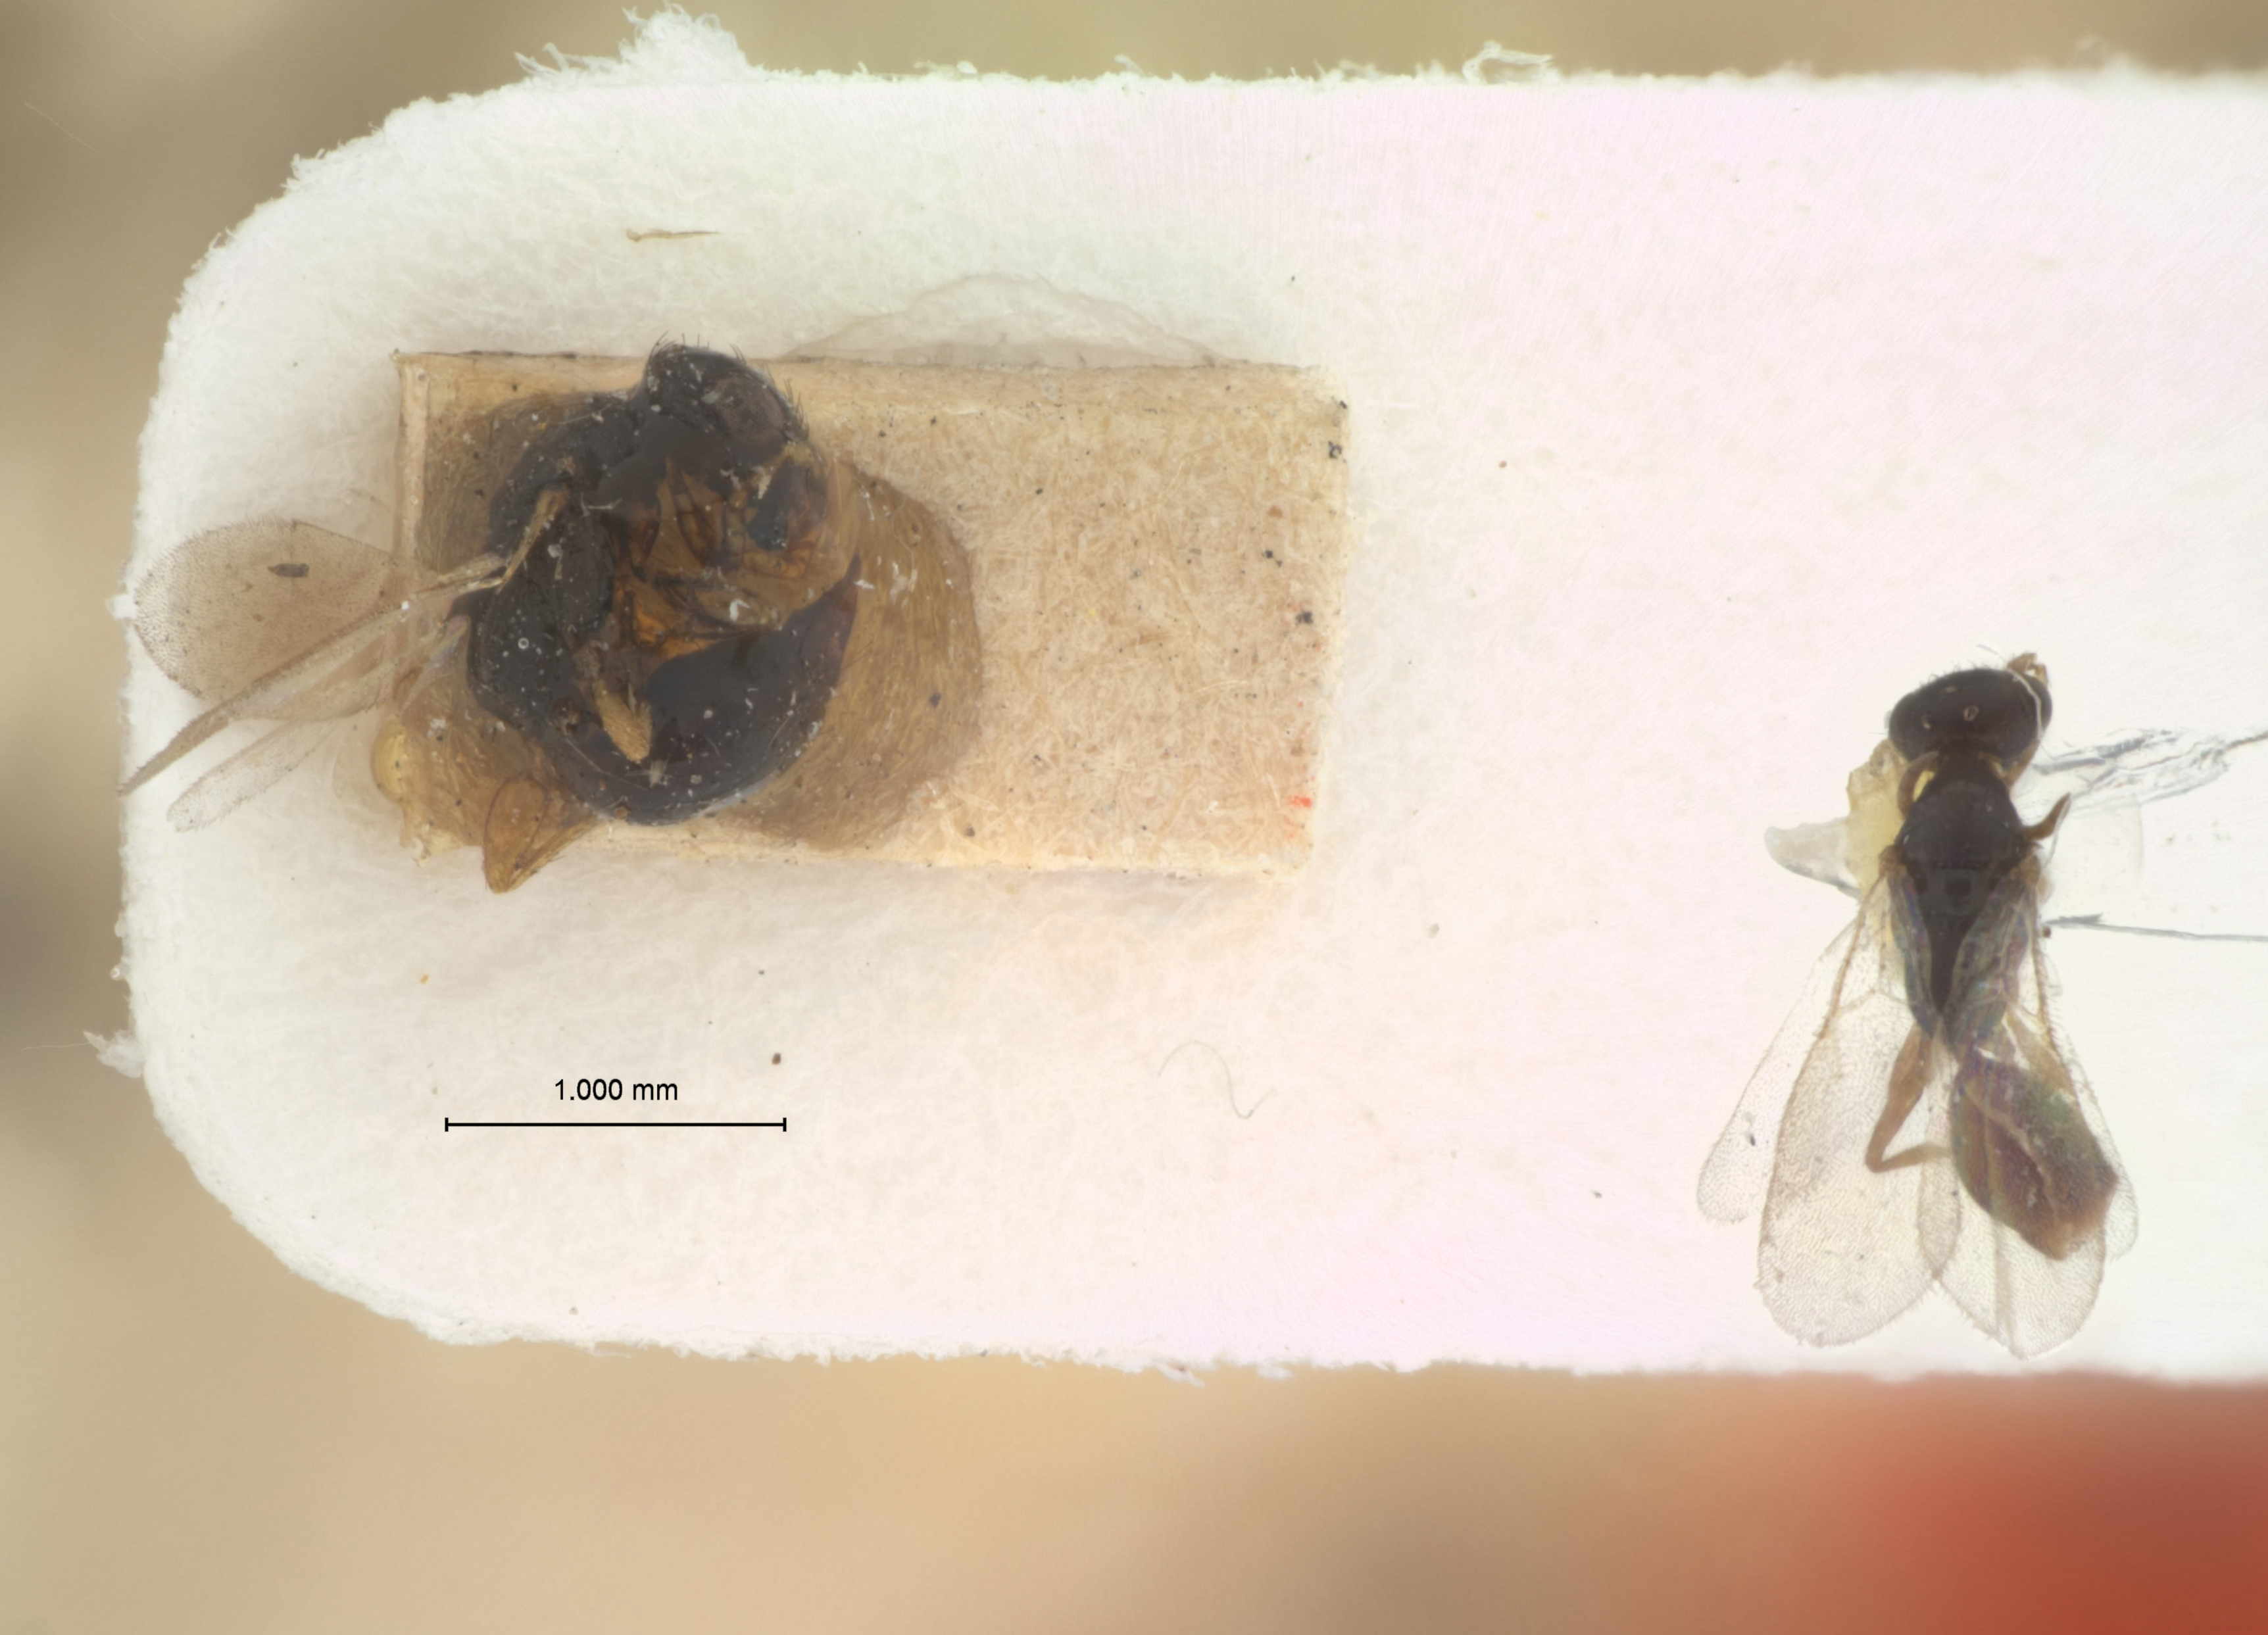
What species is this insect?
Laelius nigripilosus
